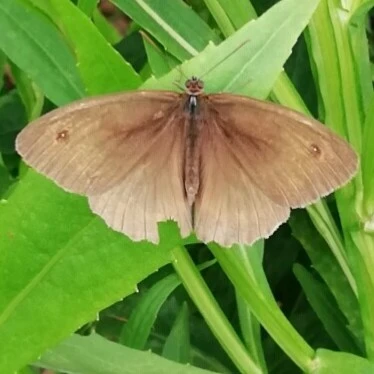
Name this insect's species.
Maniola jurtina
